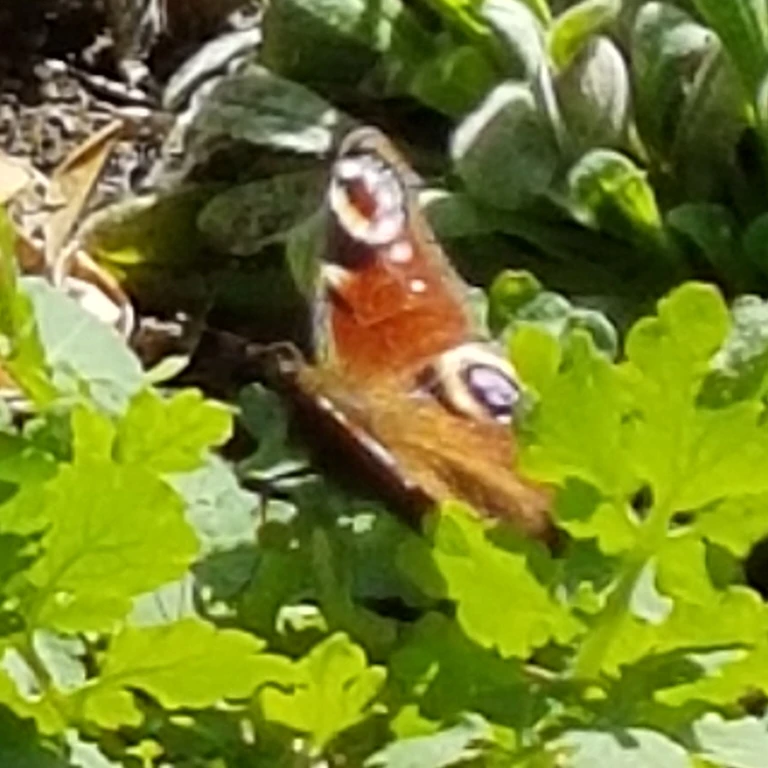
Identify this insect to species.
Aglais io
